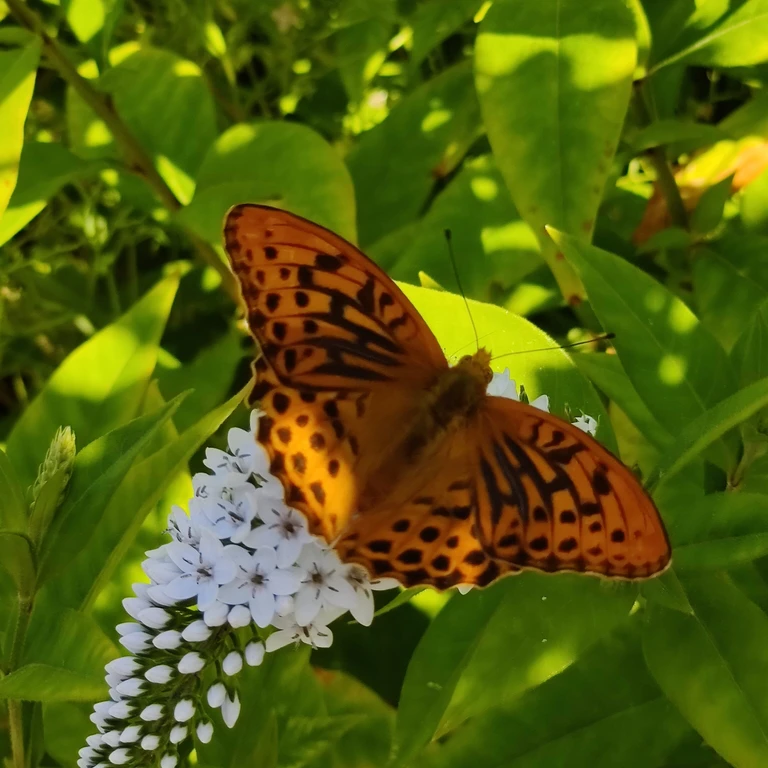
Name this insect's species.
Argynnis paphia
